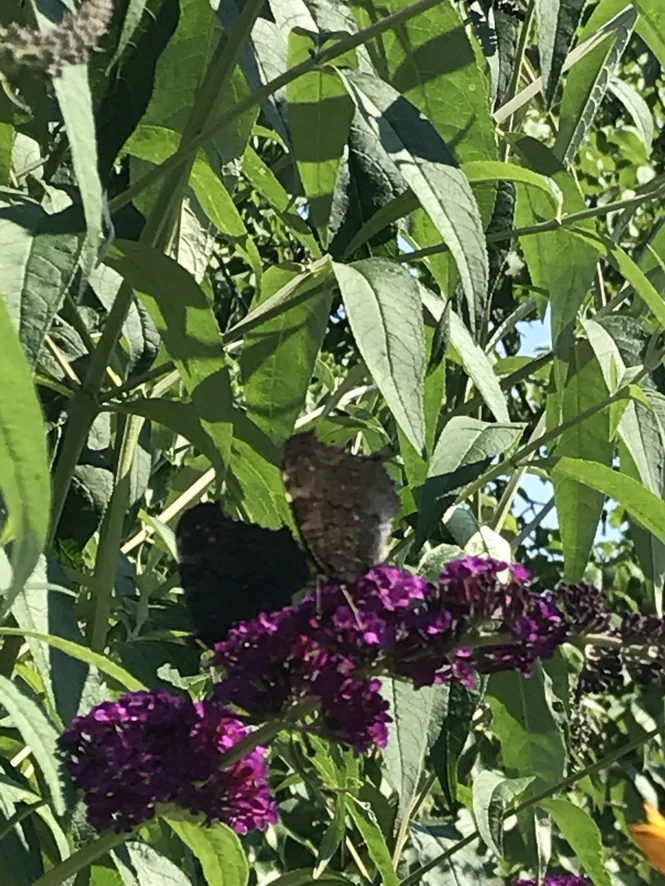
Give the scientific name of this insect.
Aglais io
